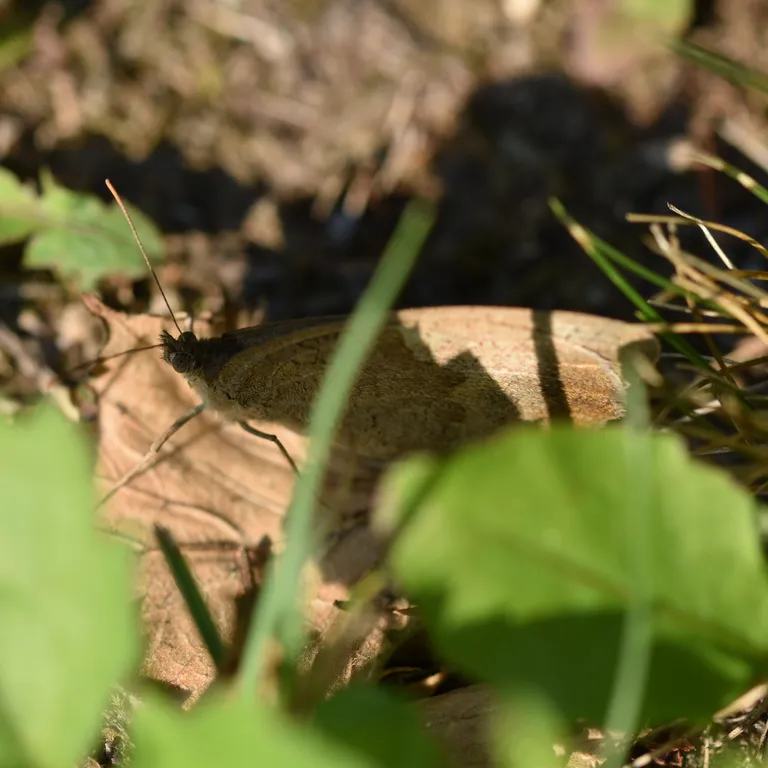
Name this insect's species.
Maniola jurtina
